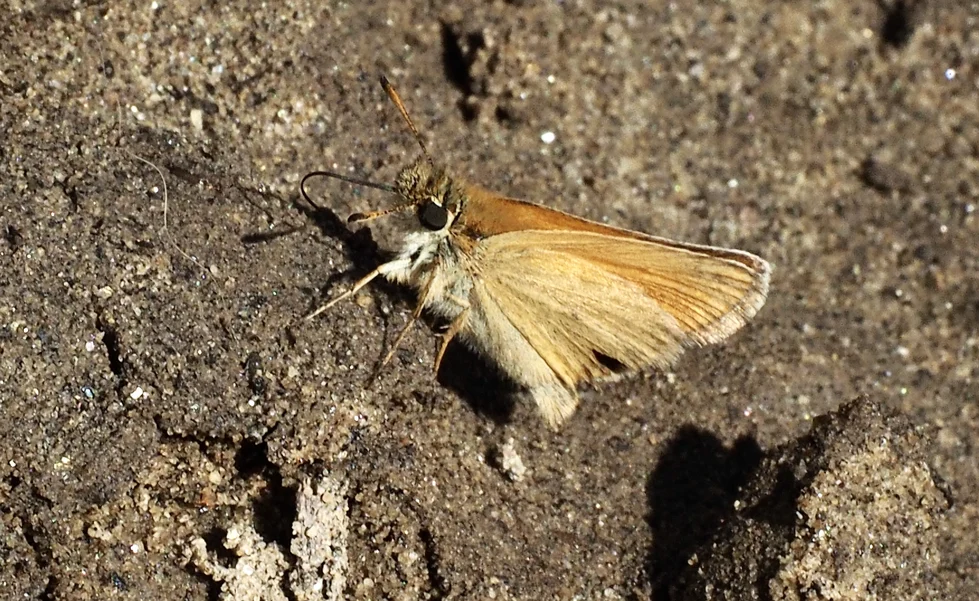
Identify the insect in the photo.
Thymelicus lineola
